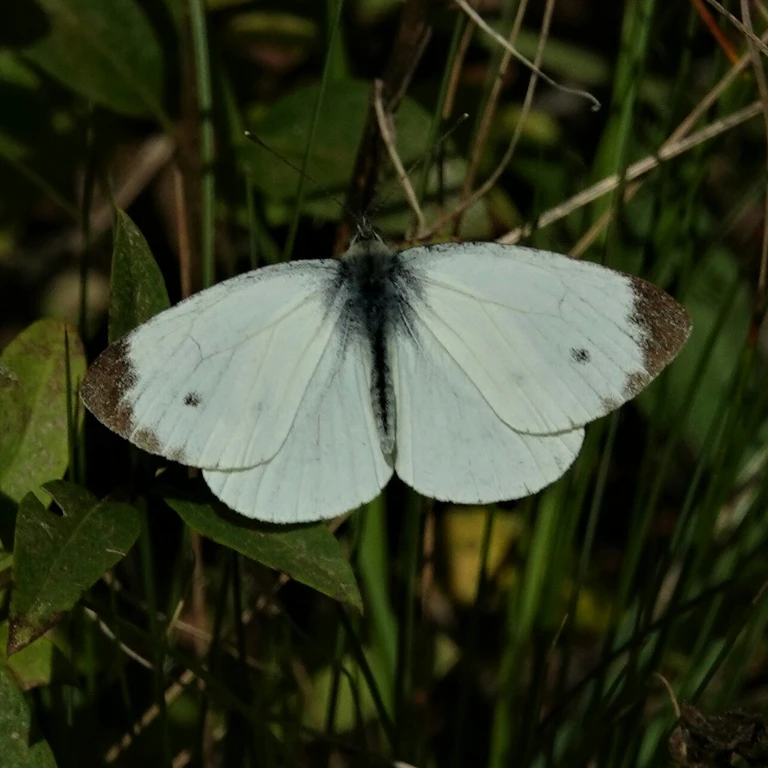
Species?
Pieris napi
